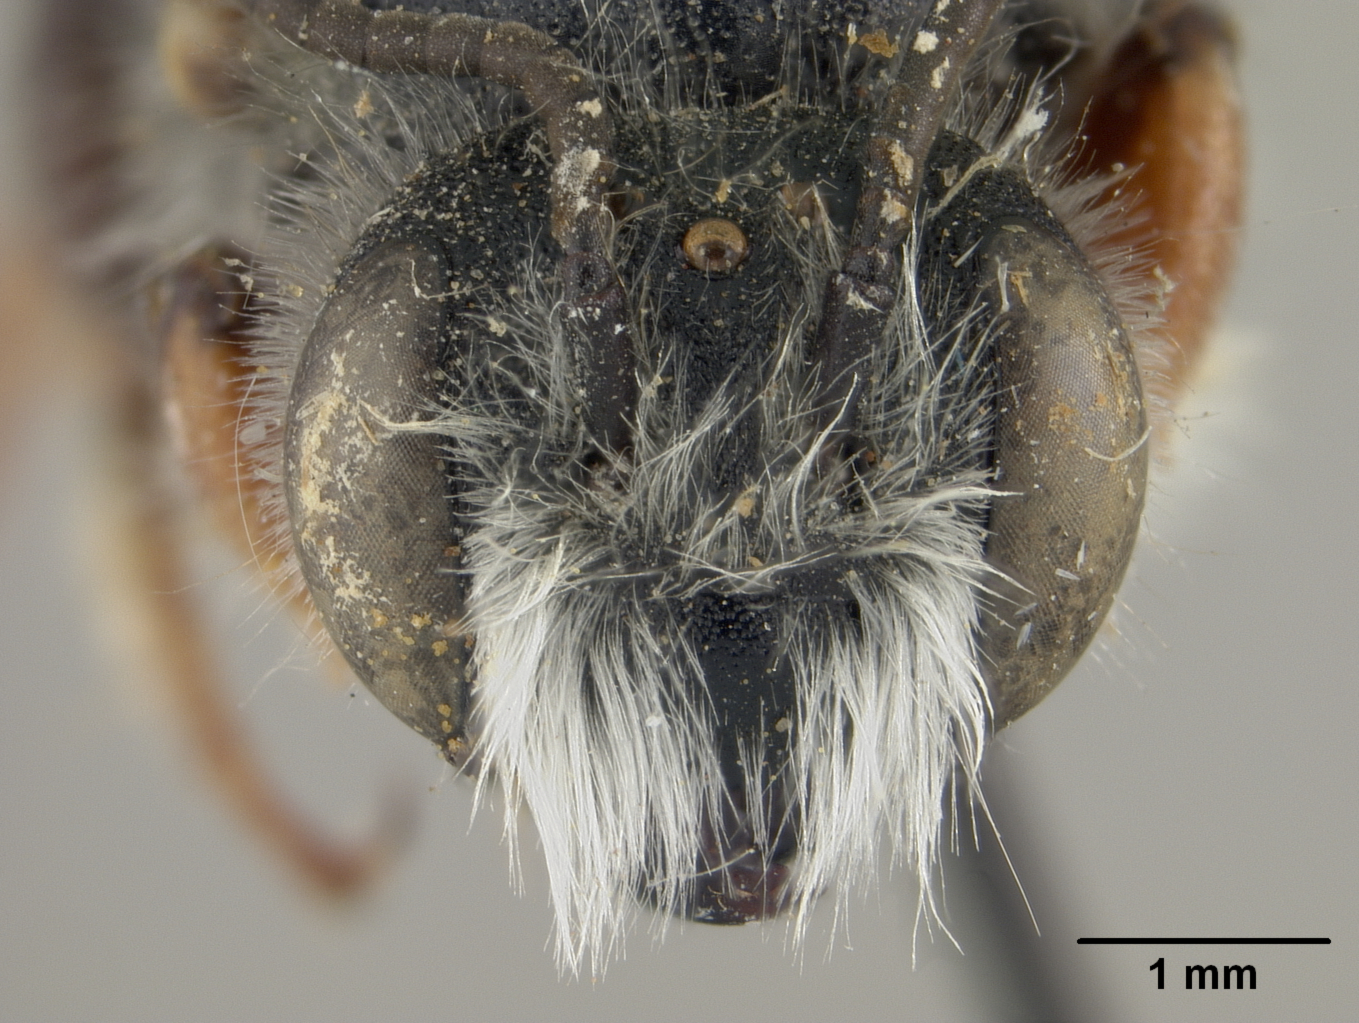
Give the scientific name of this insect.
Megachile ladacensis
